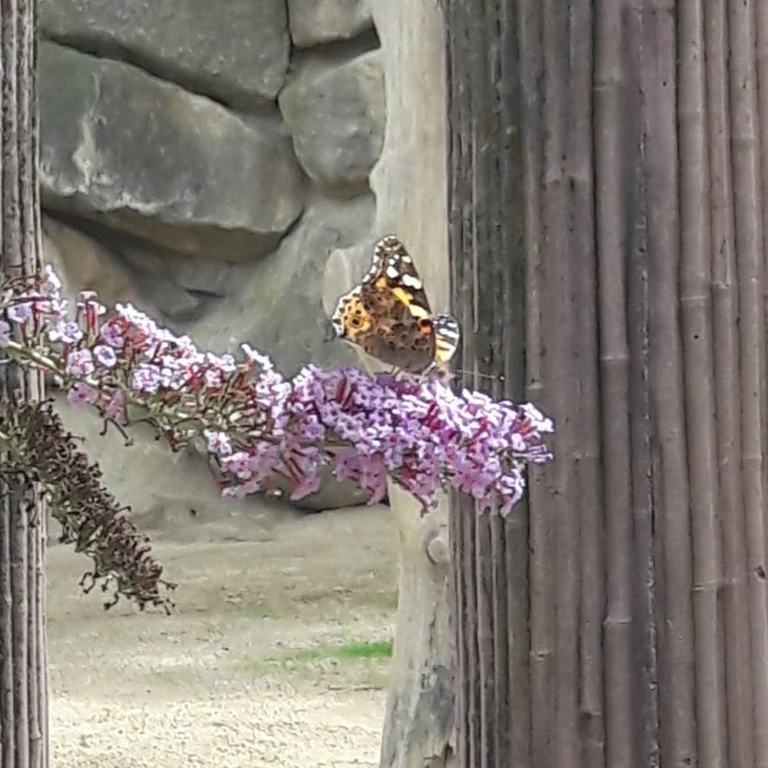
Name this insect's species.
Vanessa cardui
